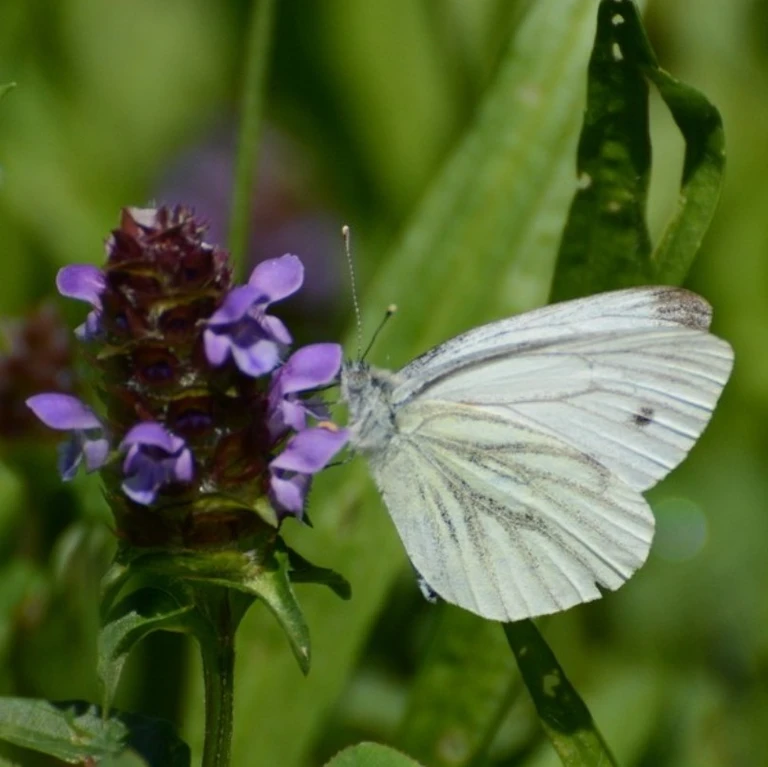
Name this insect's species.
Pieris napi
